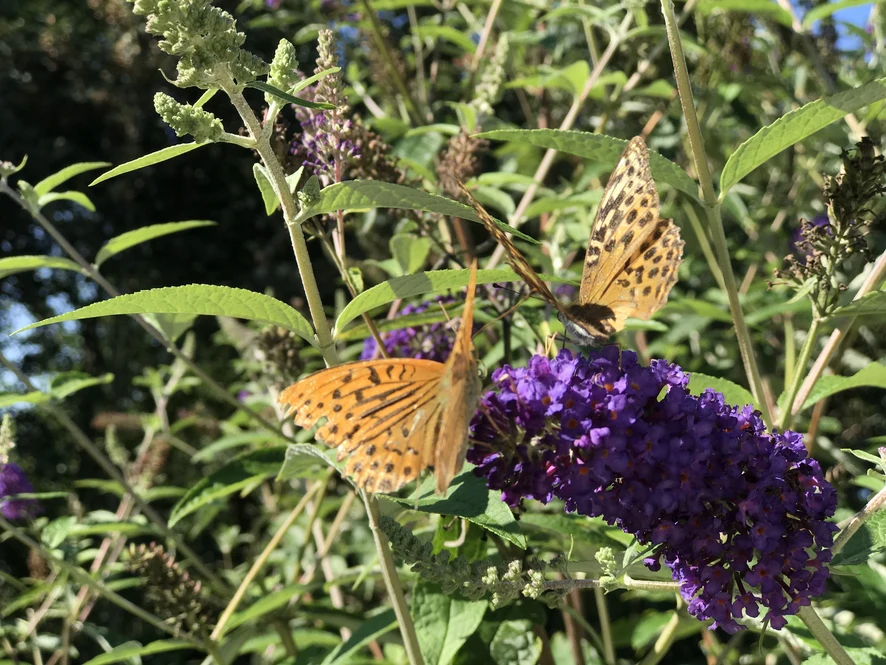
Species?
Argynnis paphia
